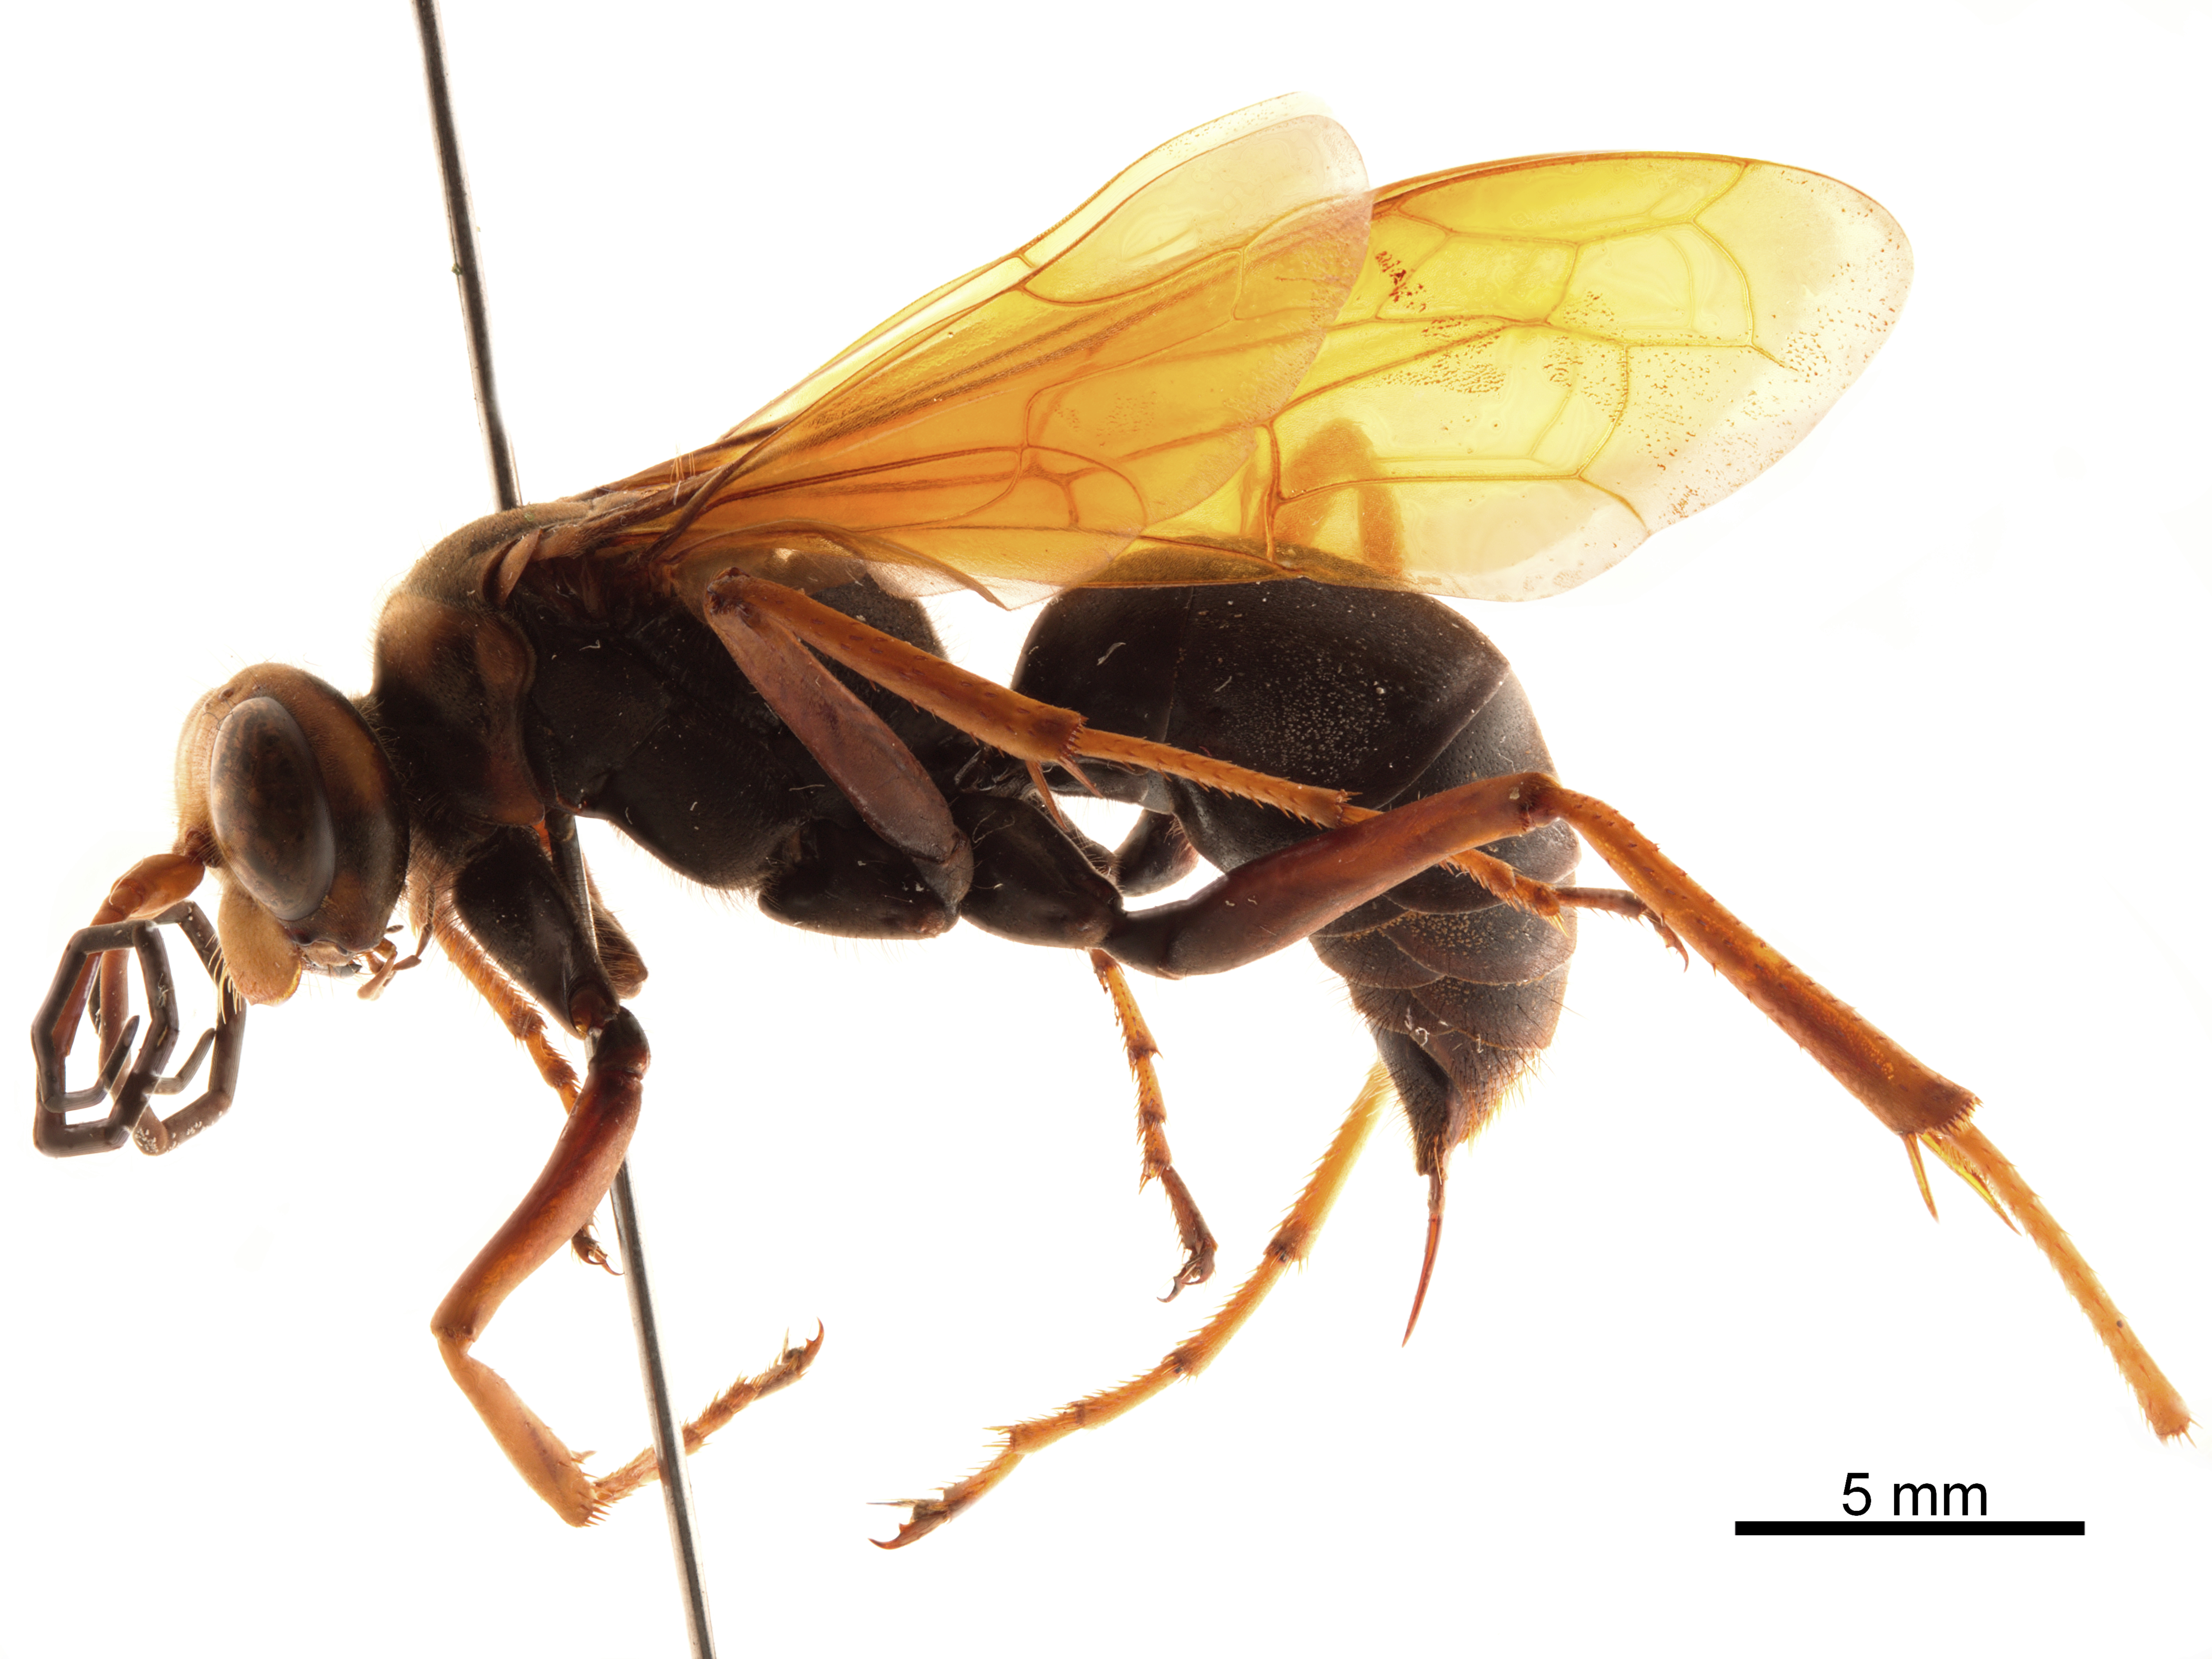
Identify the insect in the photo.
Dinosalius sugiharai
